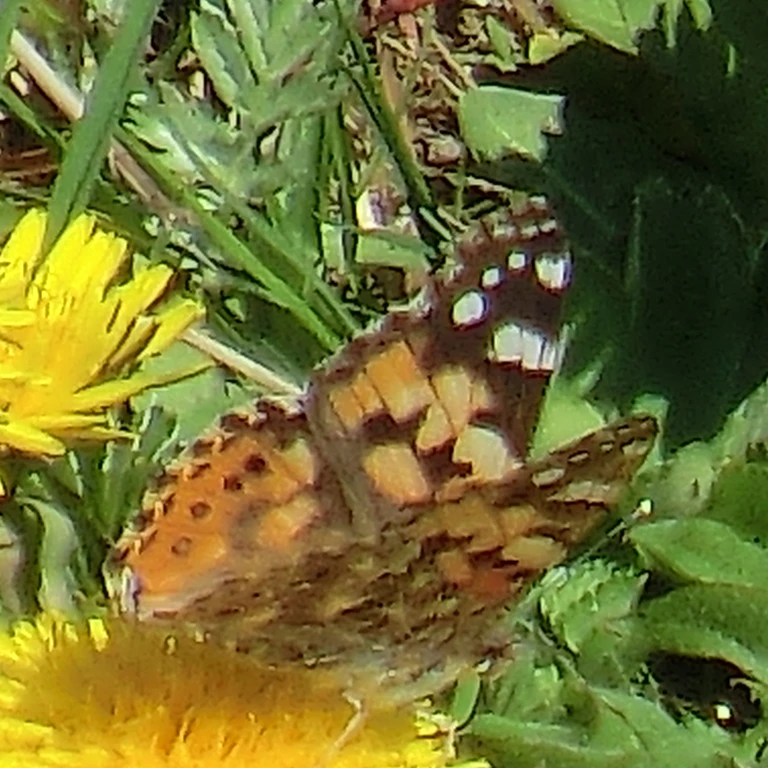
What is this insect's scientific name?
Vanessa cardui
